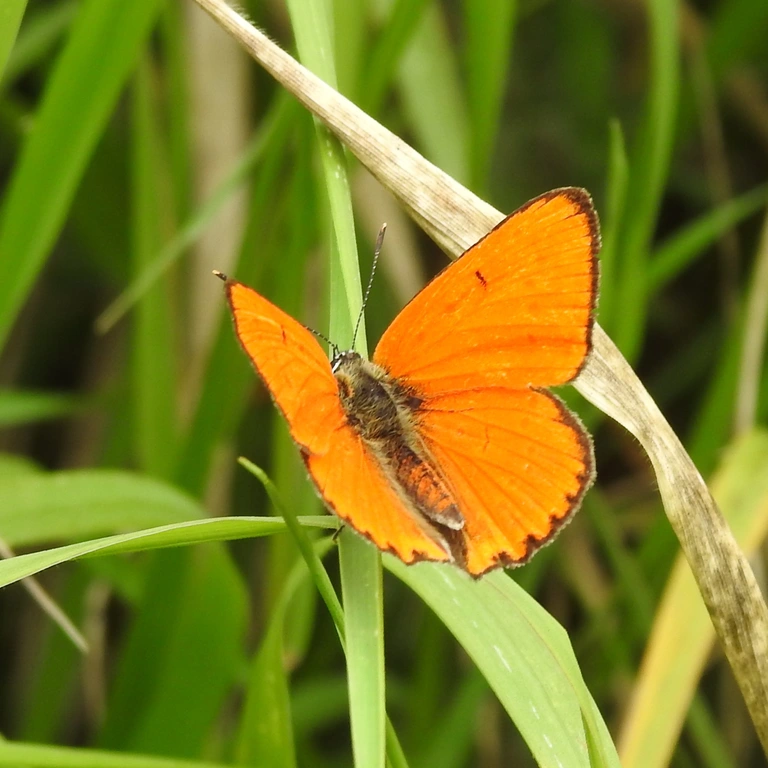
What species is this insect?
Lycaena dispar
